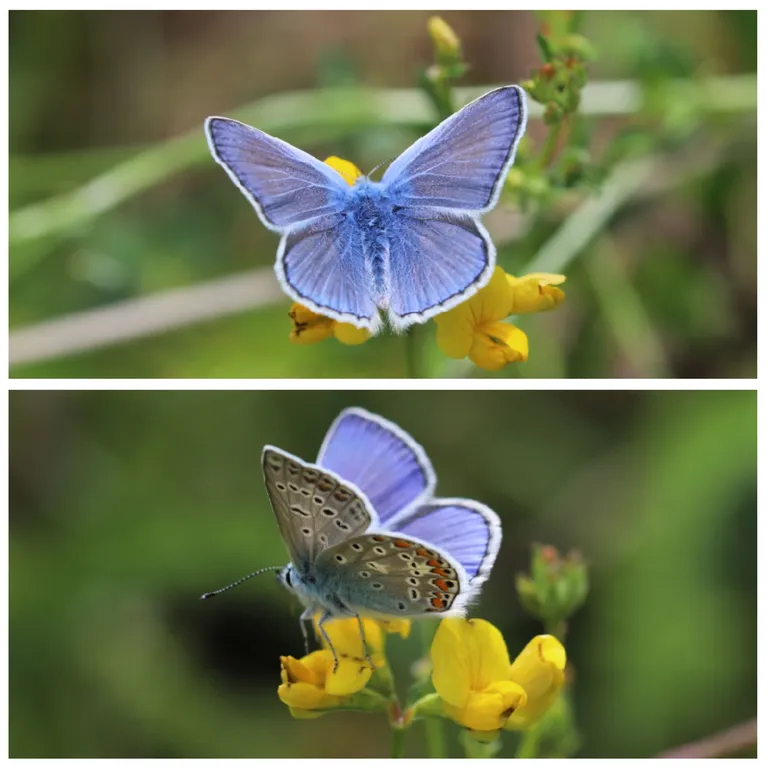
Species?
Polyommatus icarus
